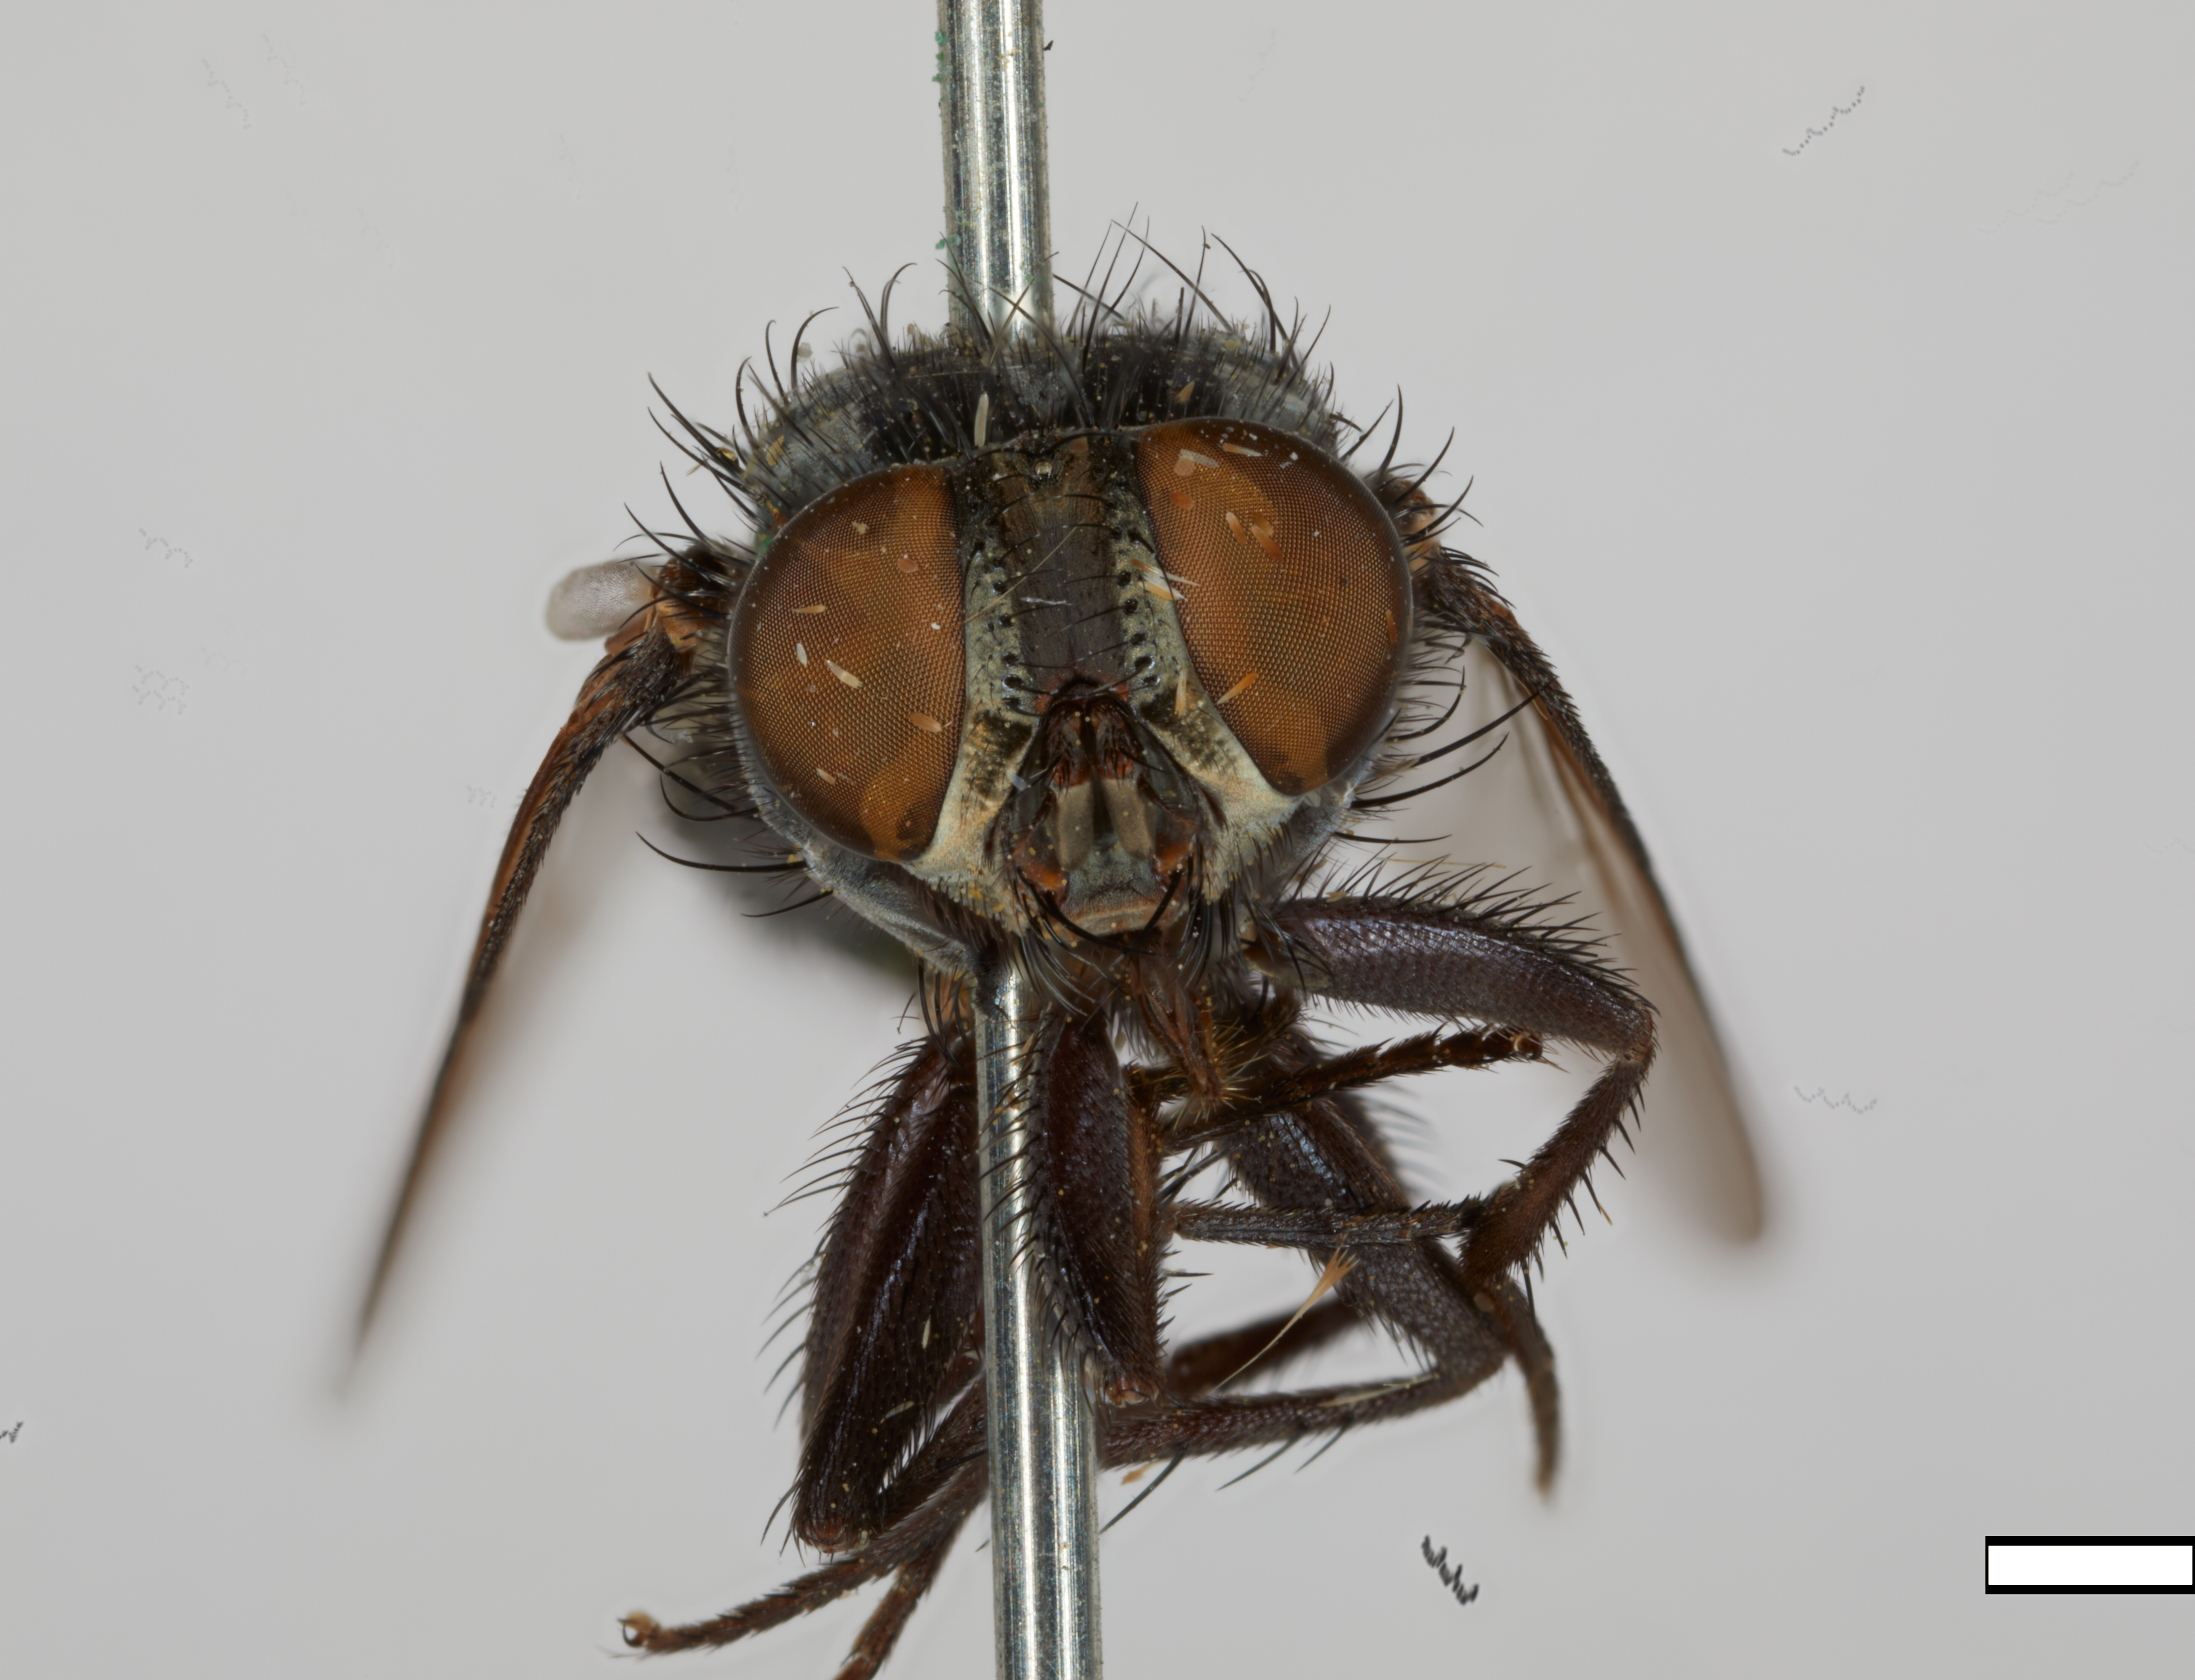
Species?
Phormia metallica
